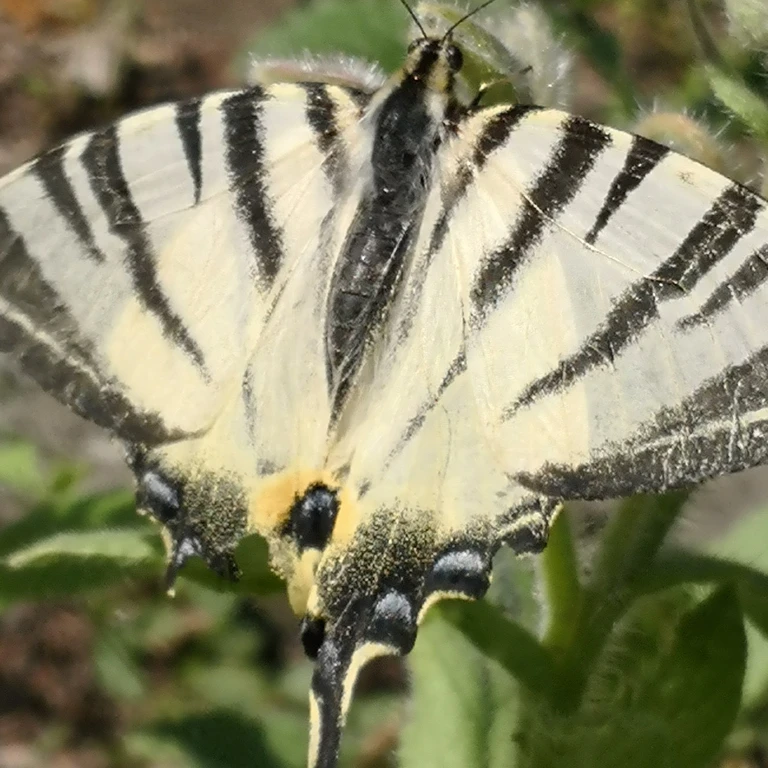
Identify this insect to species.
Iphiclides podalirius
